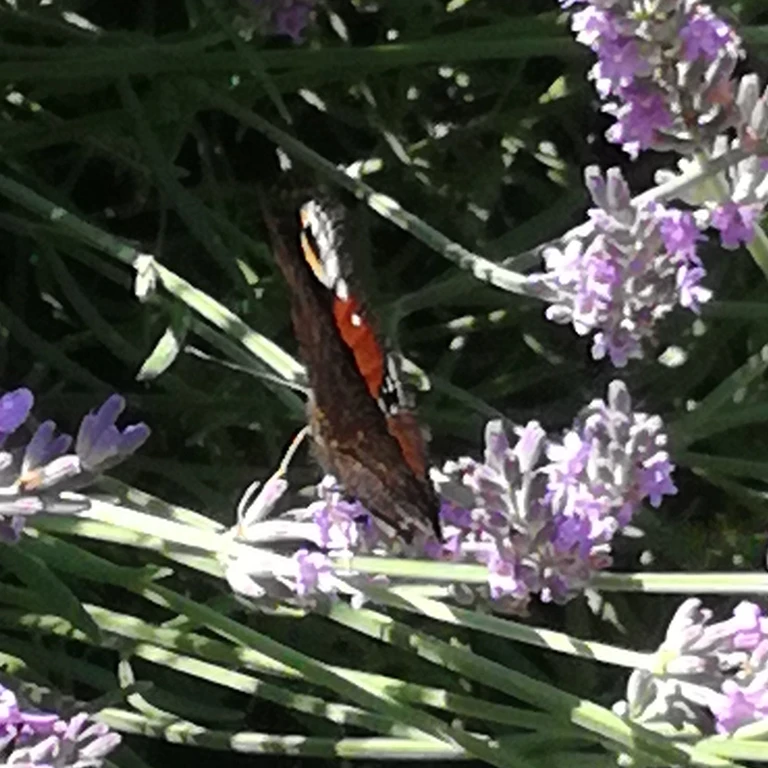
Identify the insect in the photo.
Aglais io
